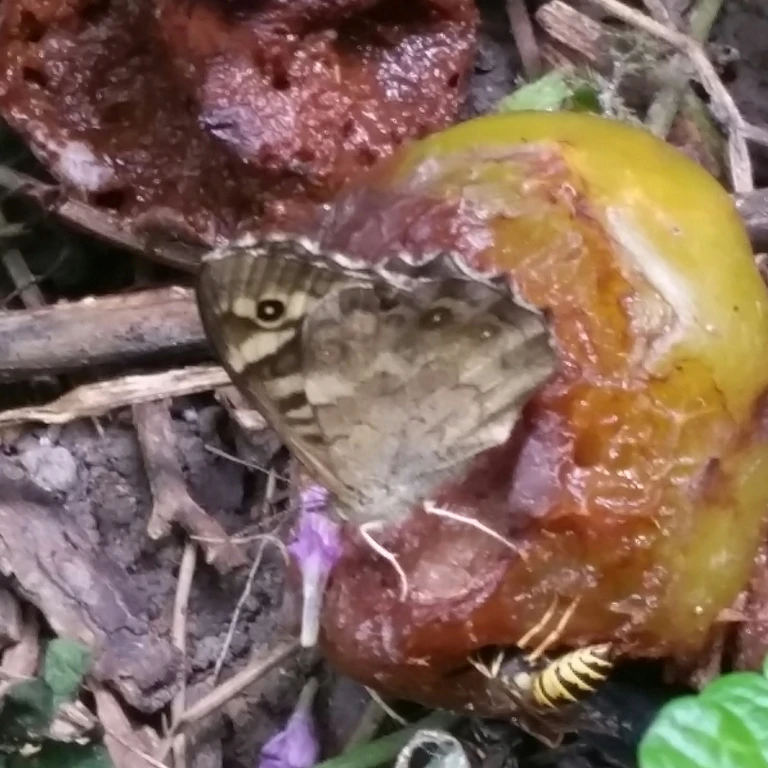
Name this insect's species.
Pararge aegeria
